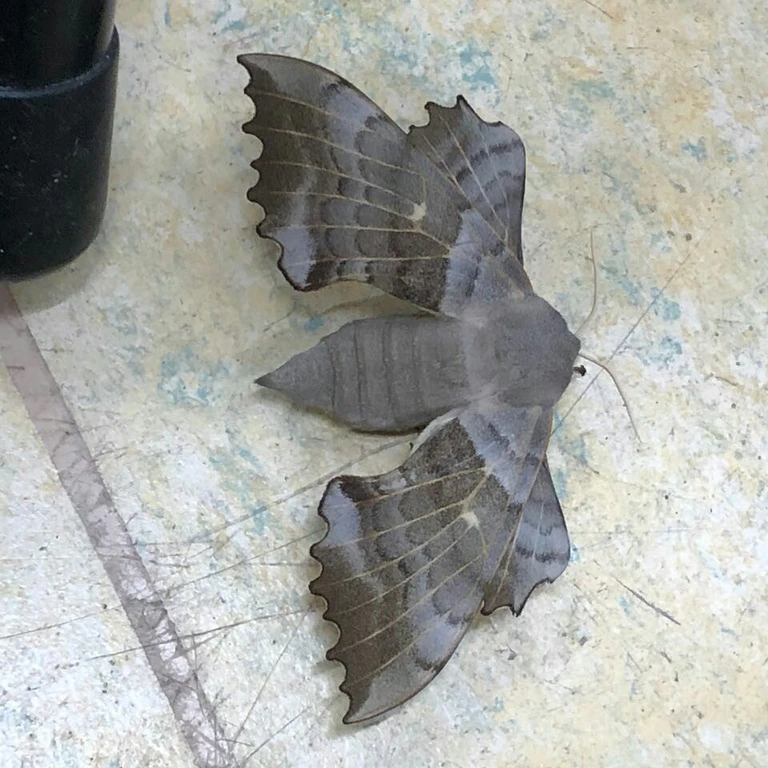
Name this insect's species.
Laothoe populi
